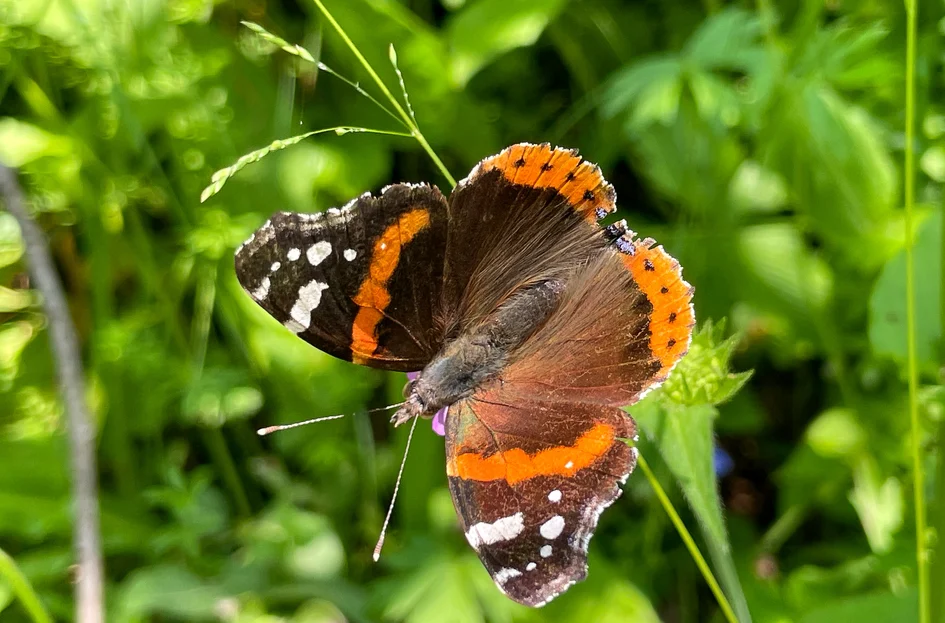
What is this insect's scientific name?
Vanessa atalanta
